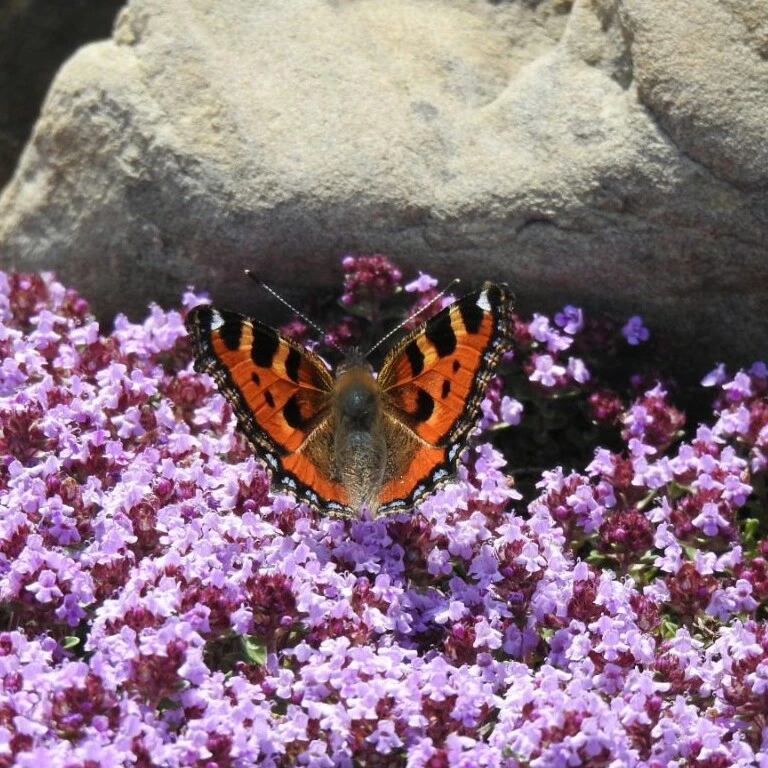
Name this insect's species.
Aglais urticae
